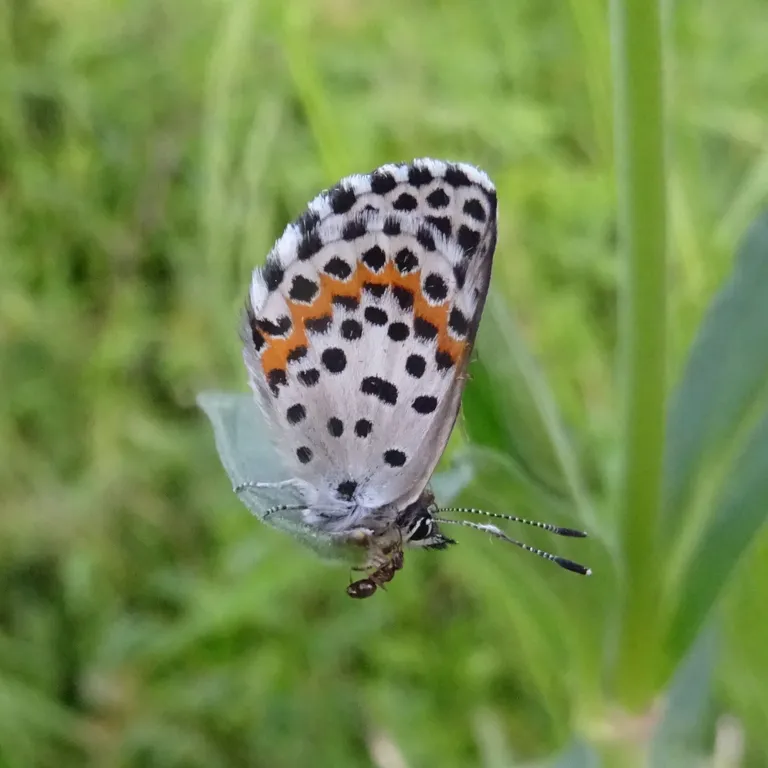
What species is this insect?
Scolitantides orion
